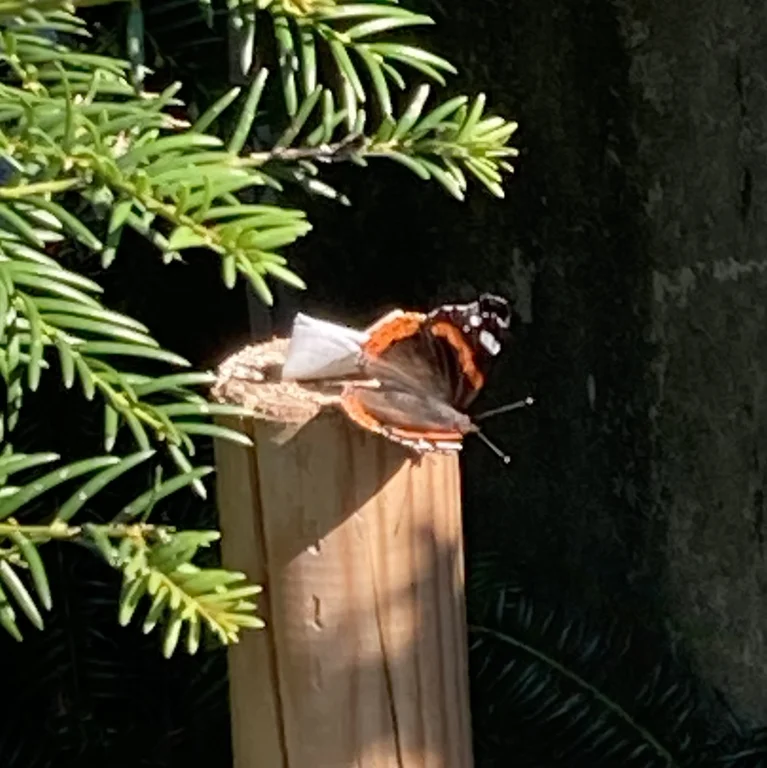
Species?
Vanessa atalanta
